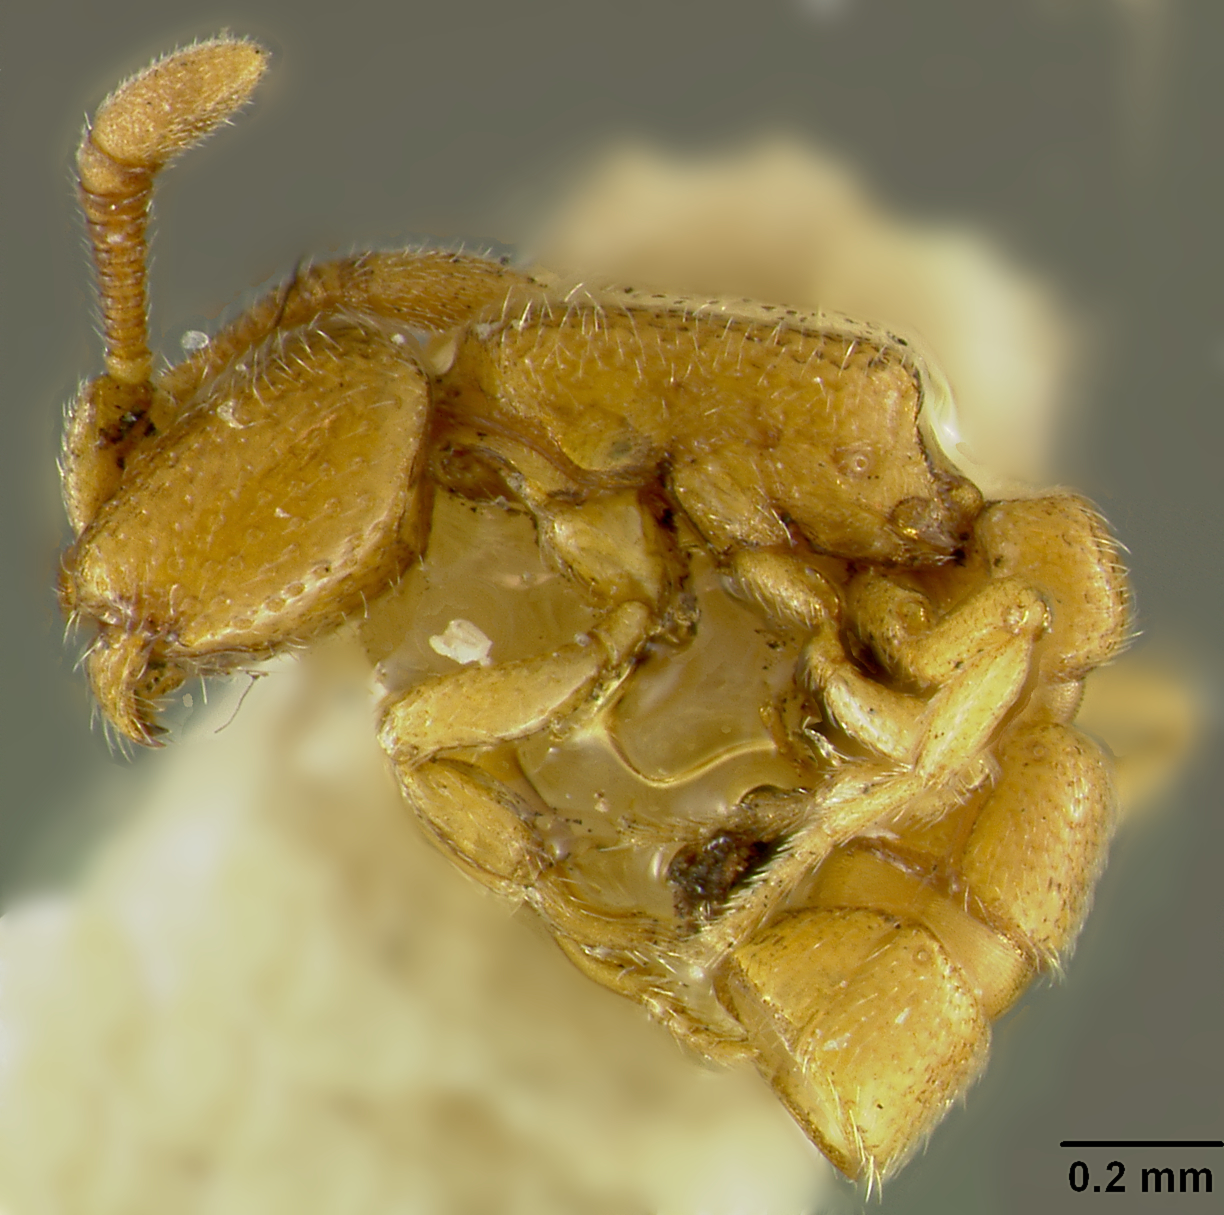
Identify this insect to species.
Eusphinctus hackeri
